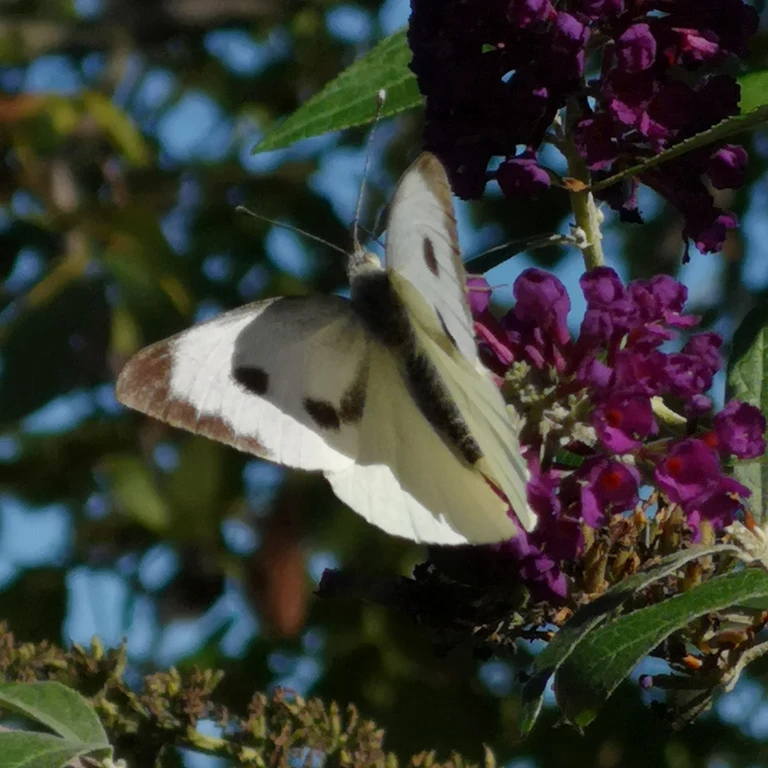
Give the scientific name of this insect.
Pieris brassicae
